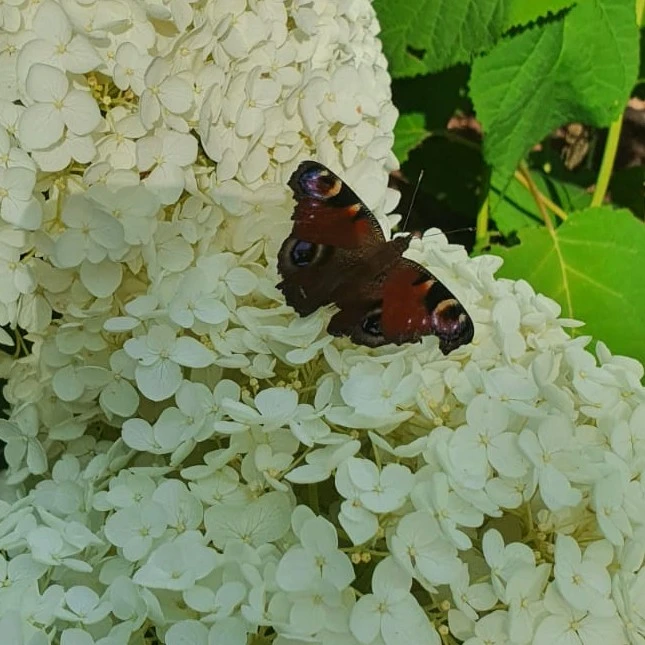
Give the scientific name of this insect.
Aglais io
